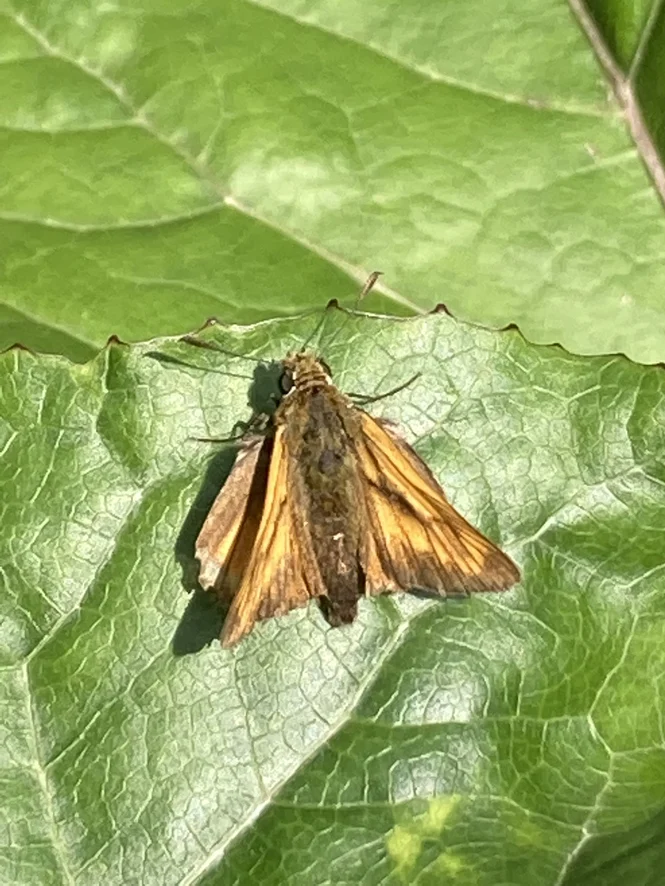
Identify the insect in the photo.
Ochlodes sylvanus (also Ochlodes venata)
